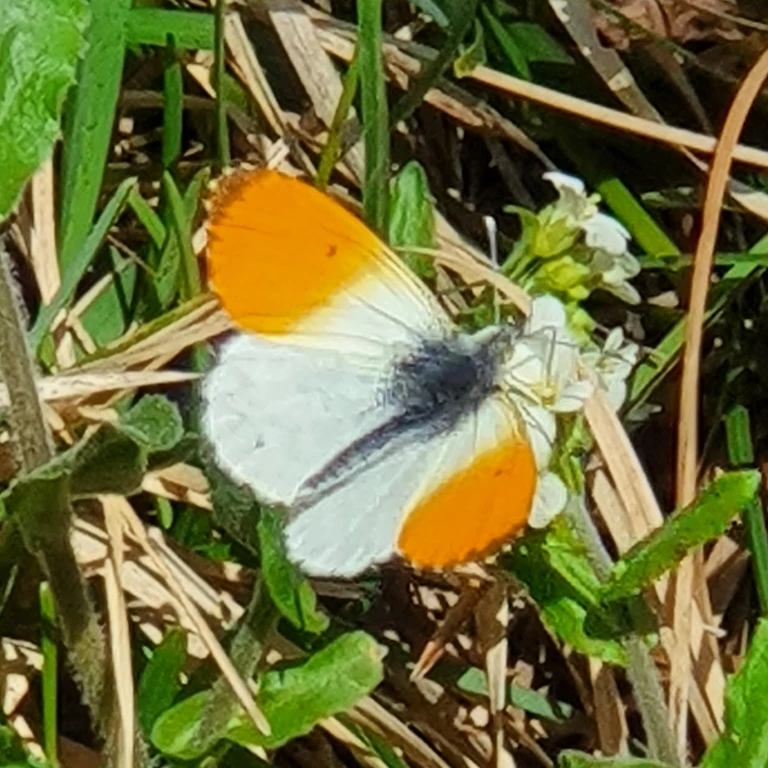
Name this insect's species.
Anthocharis cardamines
